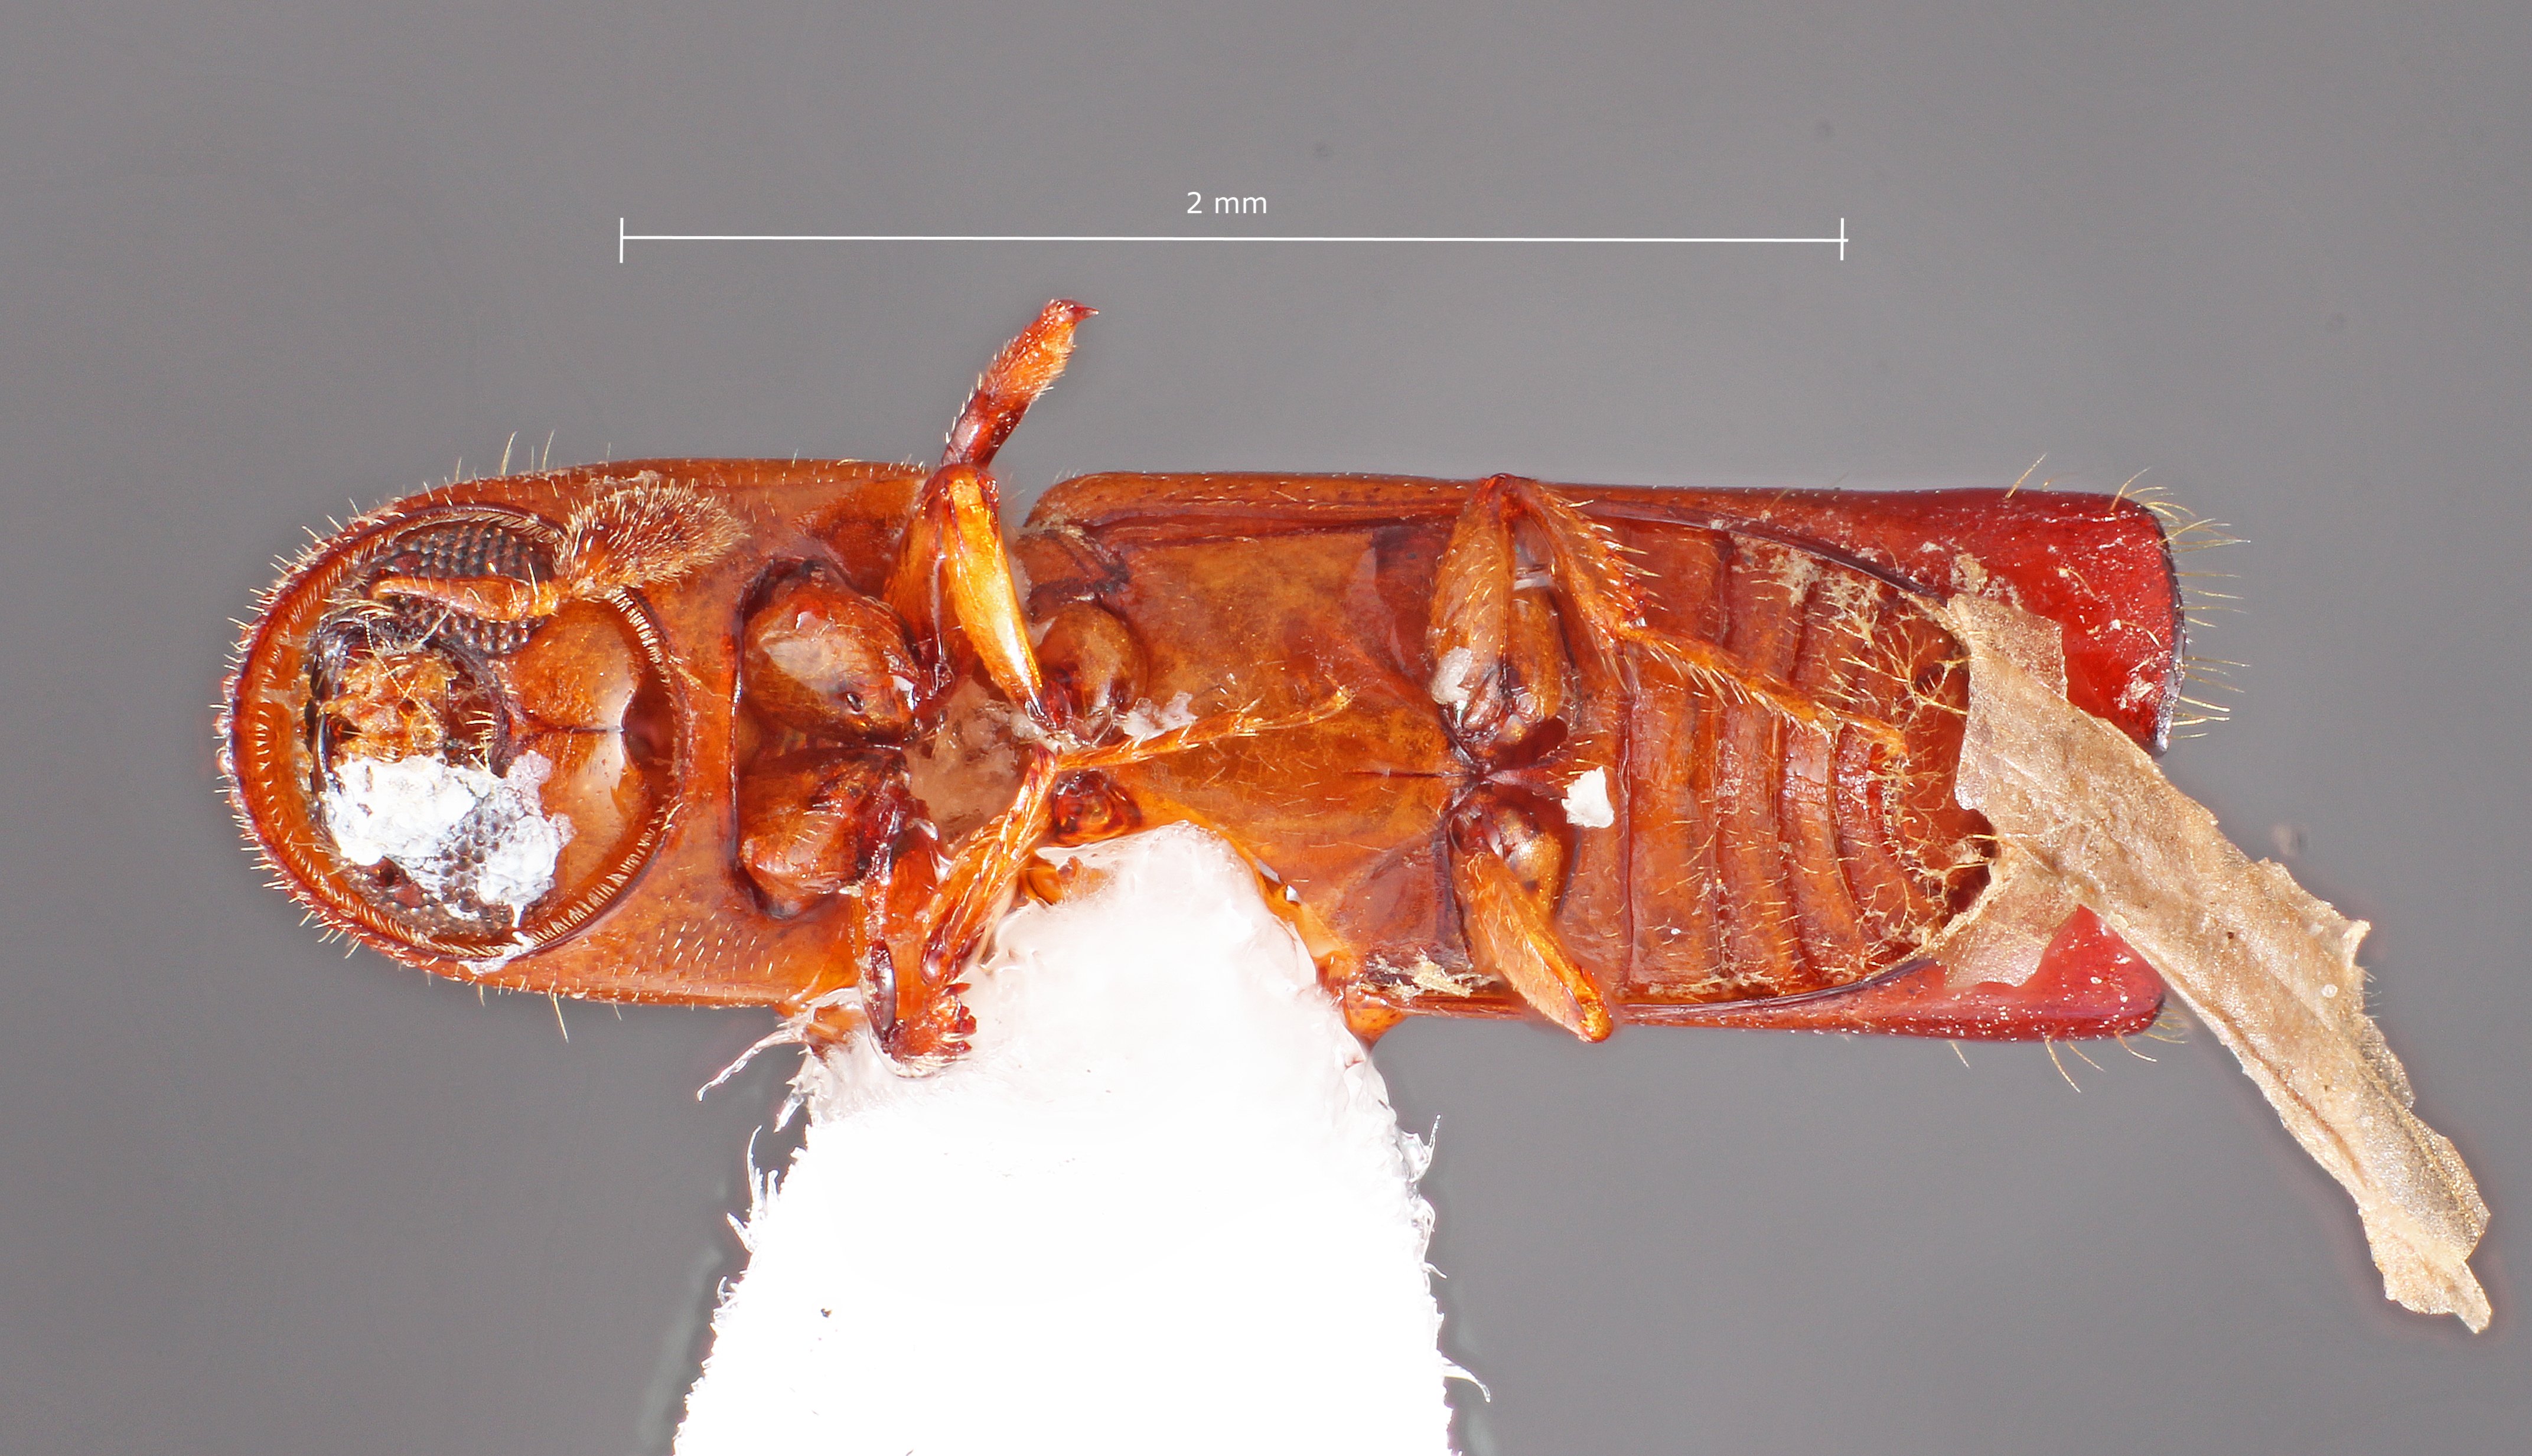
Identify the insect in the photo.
Amphicranus gracilis
